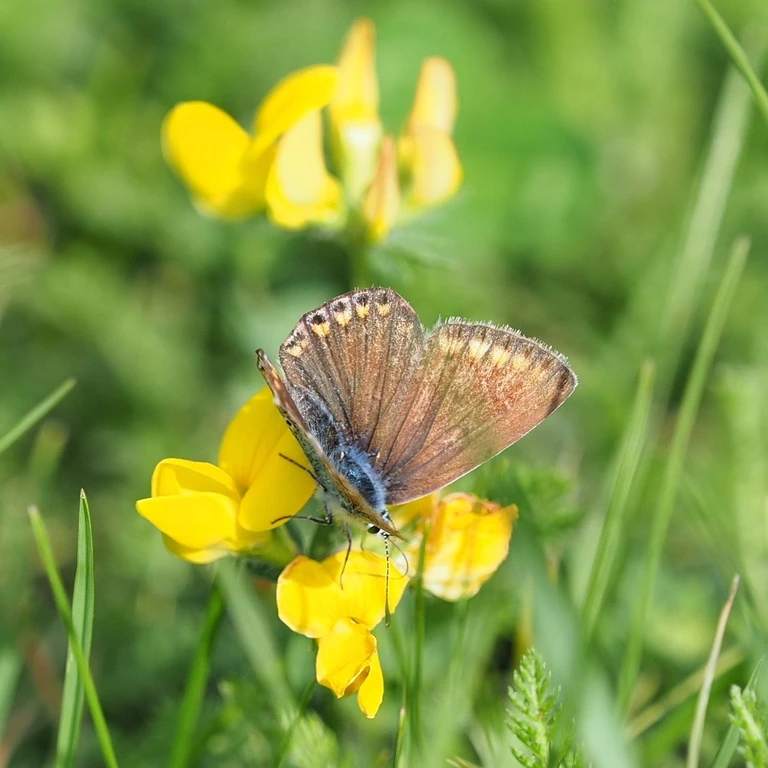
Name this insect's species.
Polyommatus icarus
